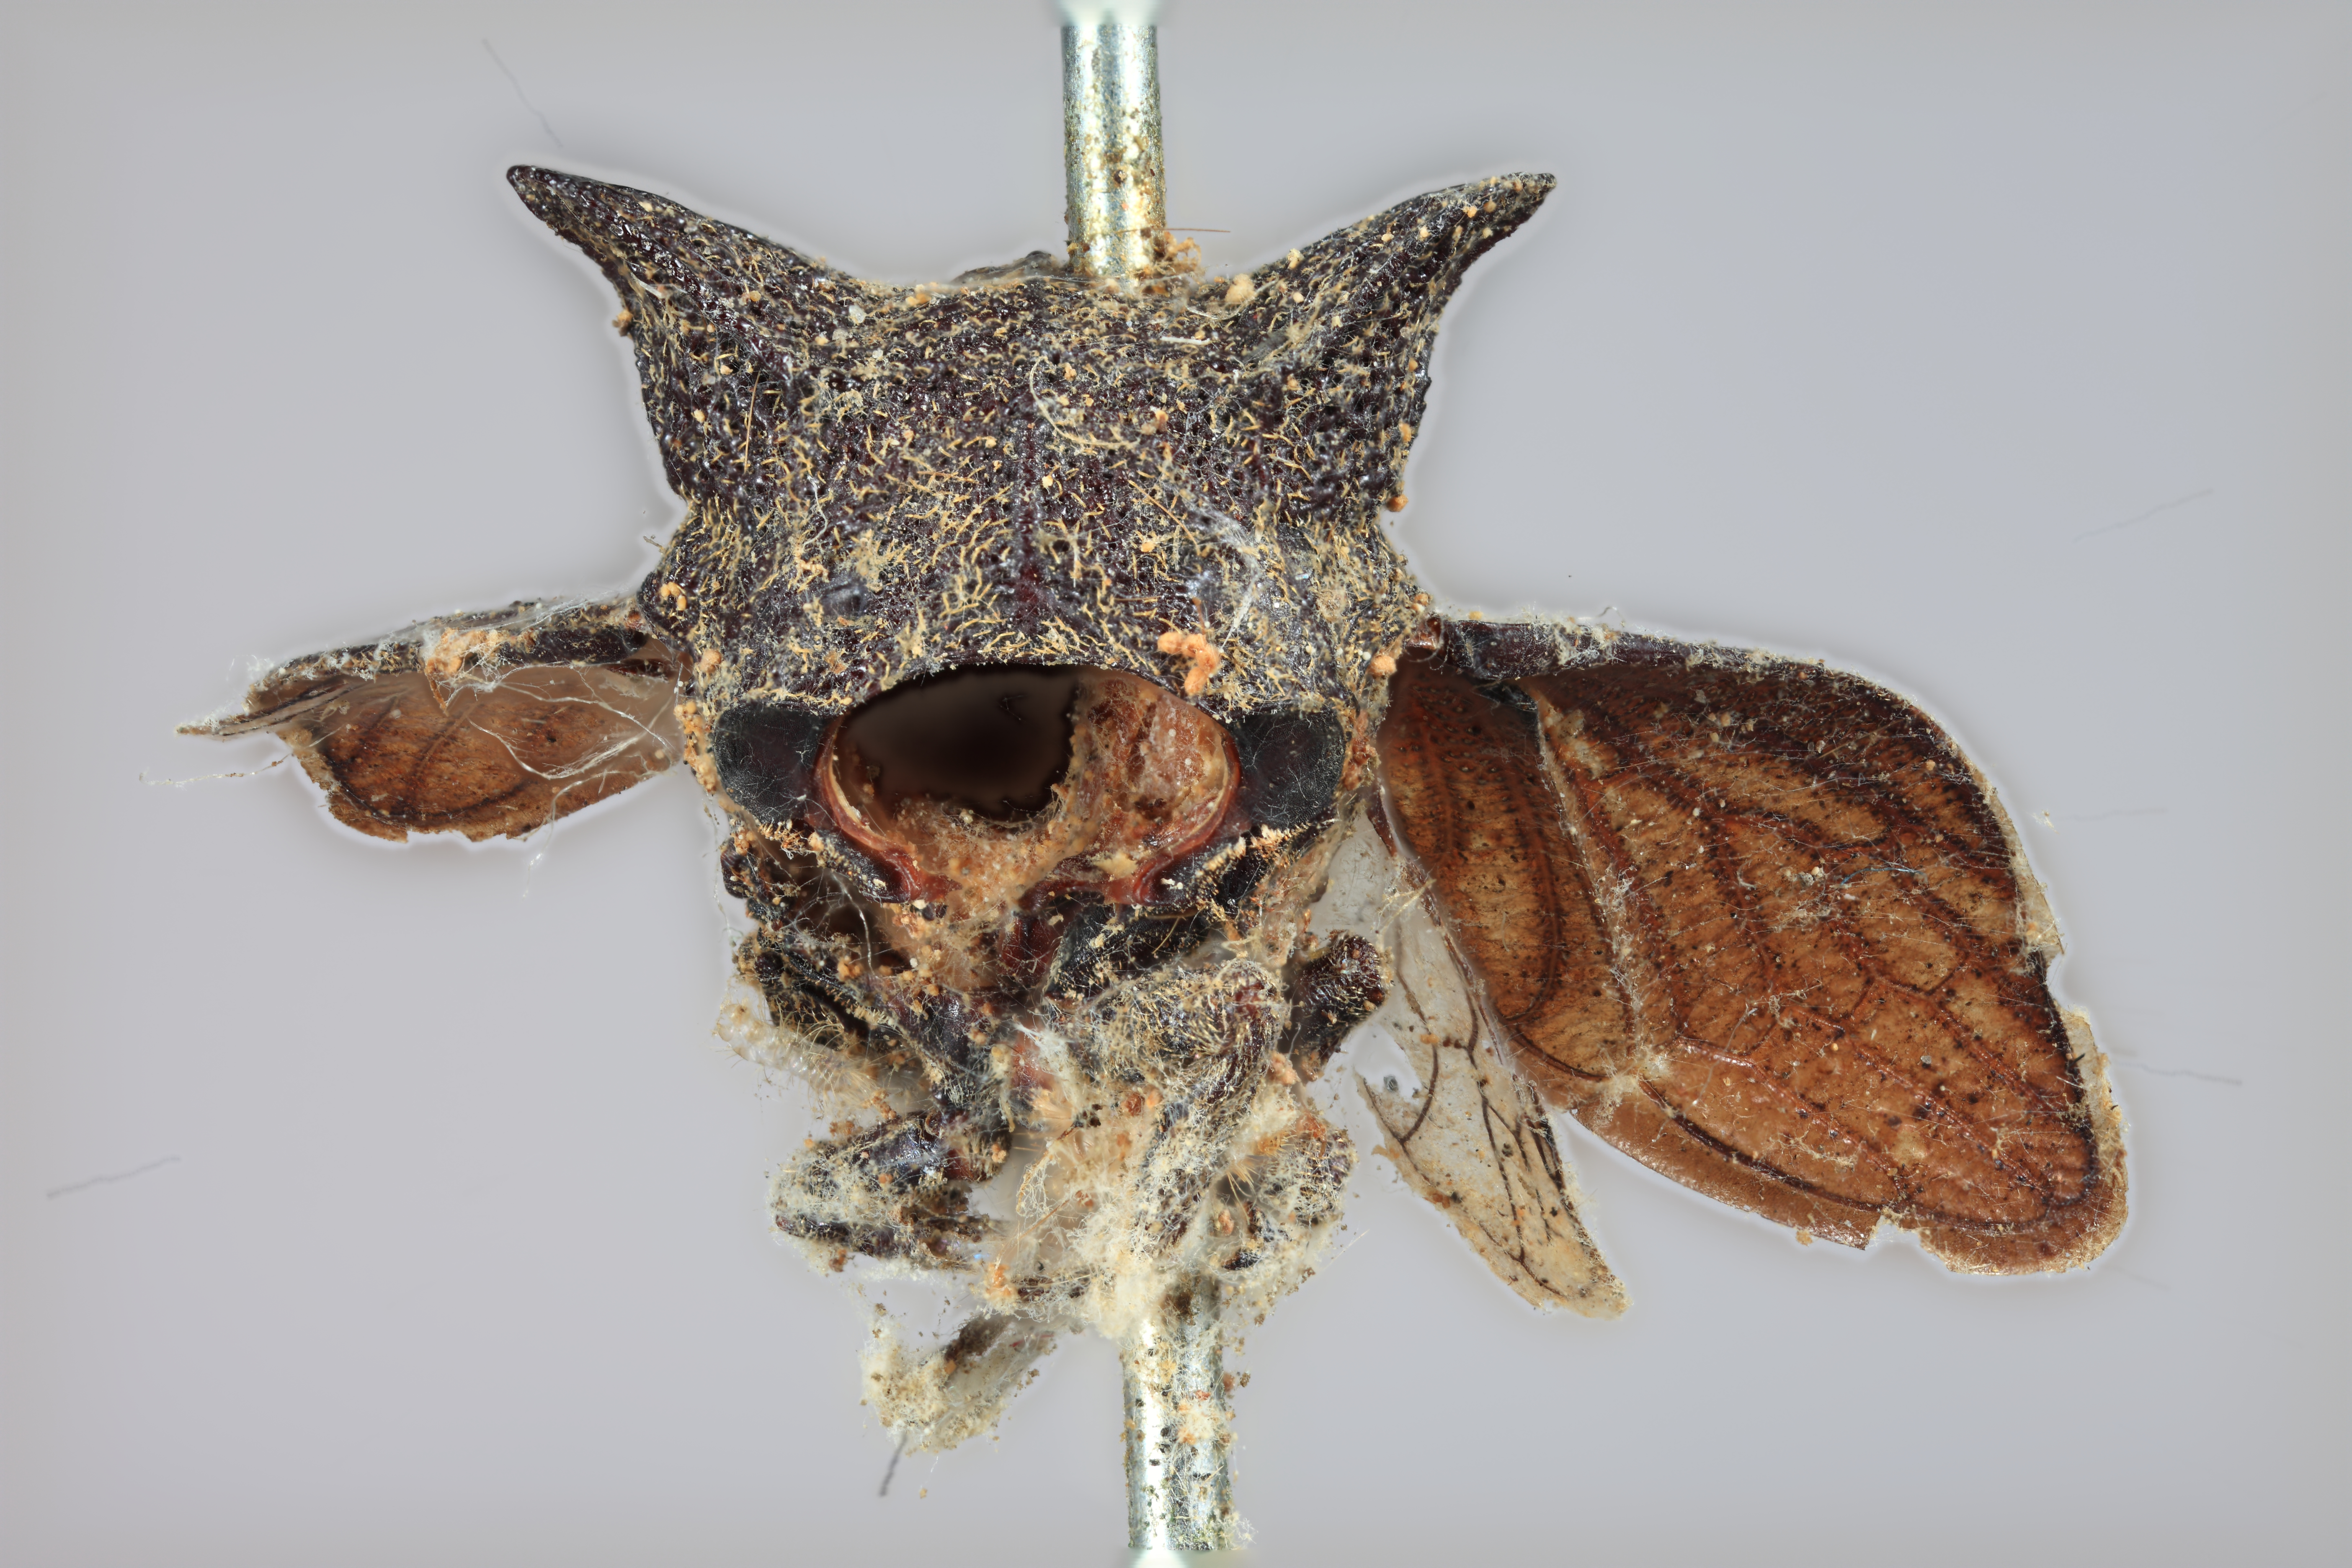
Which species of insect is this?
Sertorius giganticus
